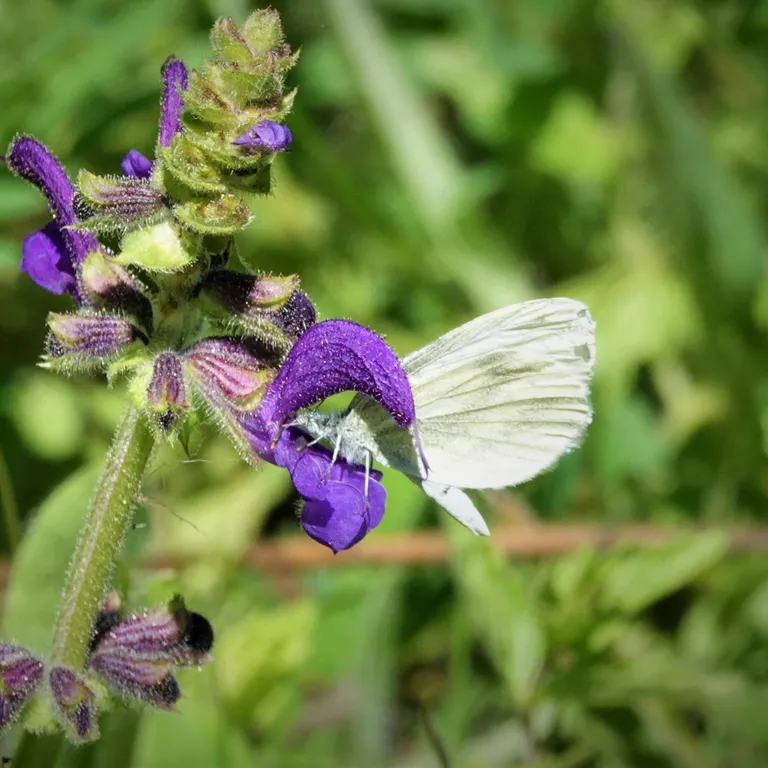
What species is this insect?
Leptidea sinapis/juvernica
